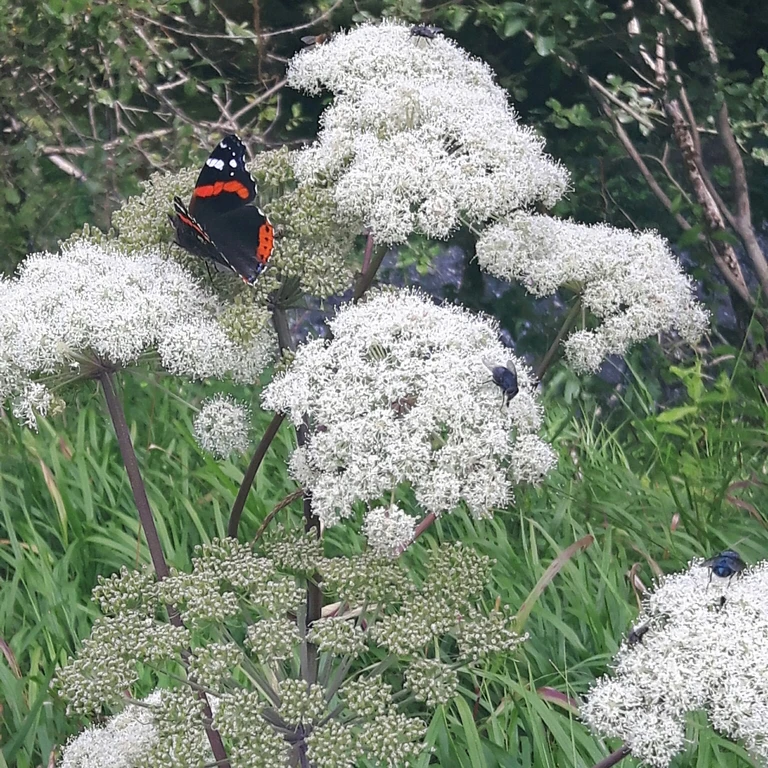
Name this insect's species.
Vanessa atalanta
